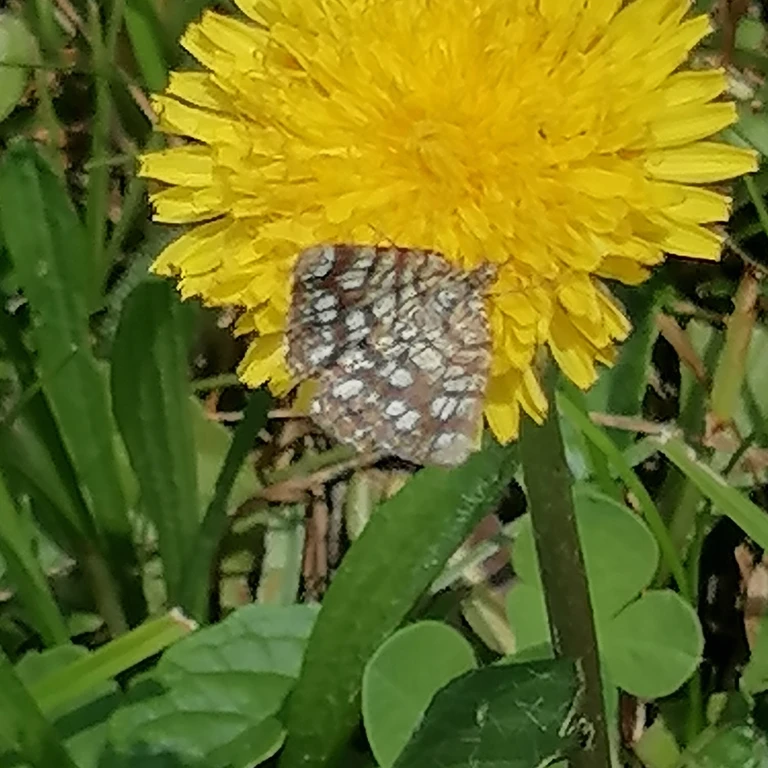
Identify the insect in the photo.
Chiasmia clathrata
